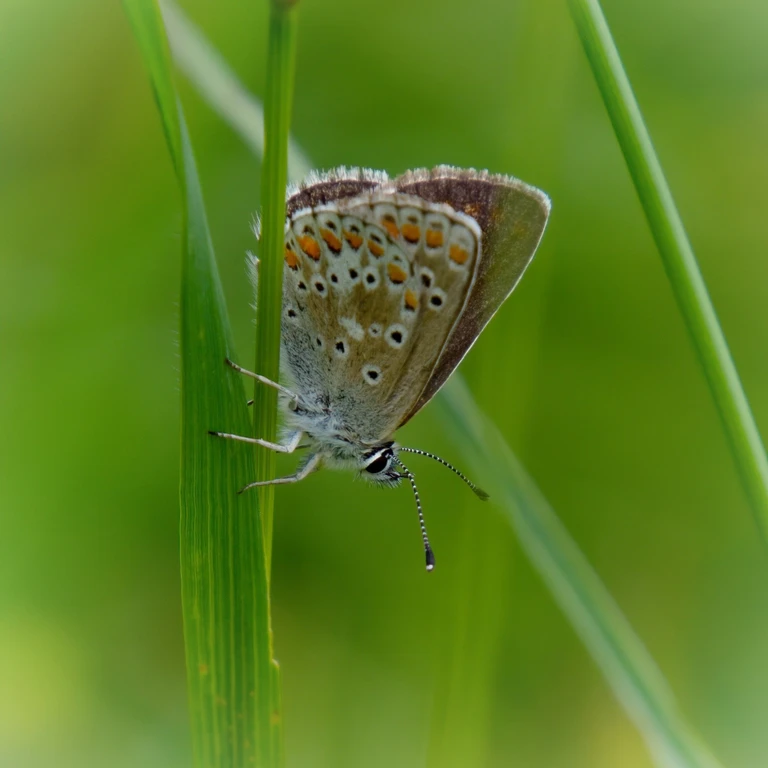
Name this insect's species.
Aricia agestis/artaxerxes
